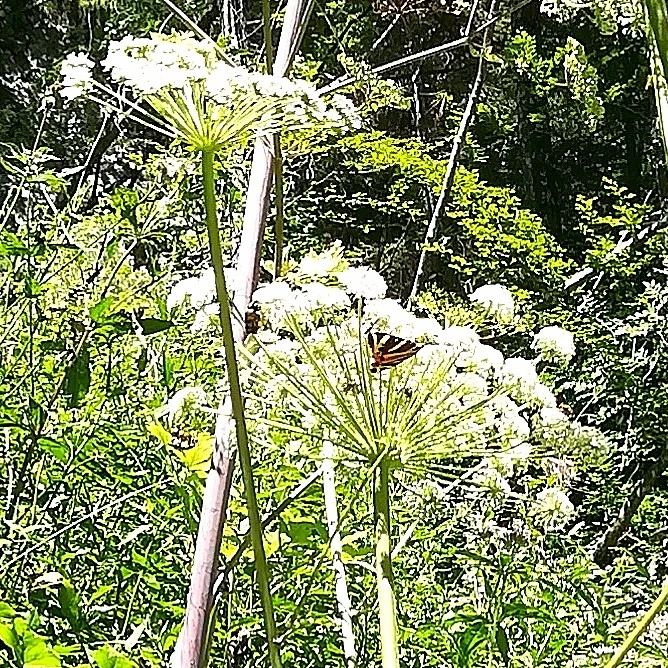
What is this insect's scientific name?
Euplagia quadripunctaria
